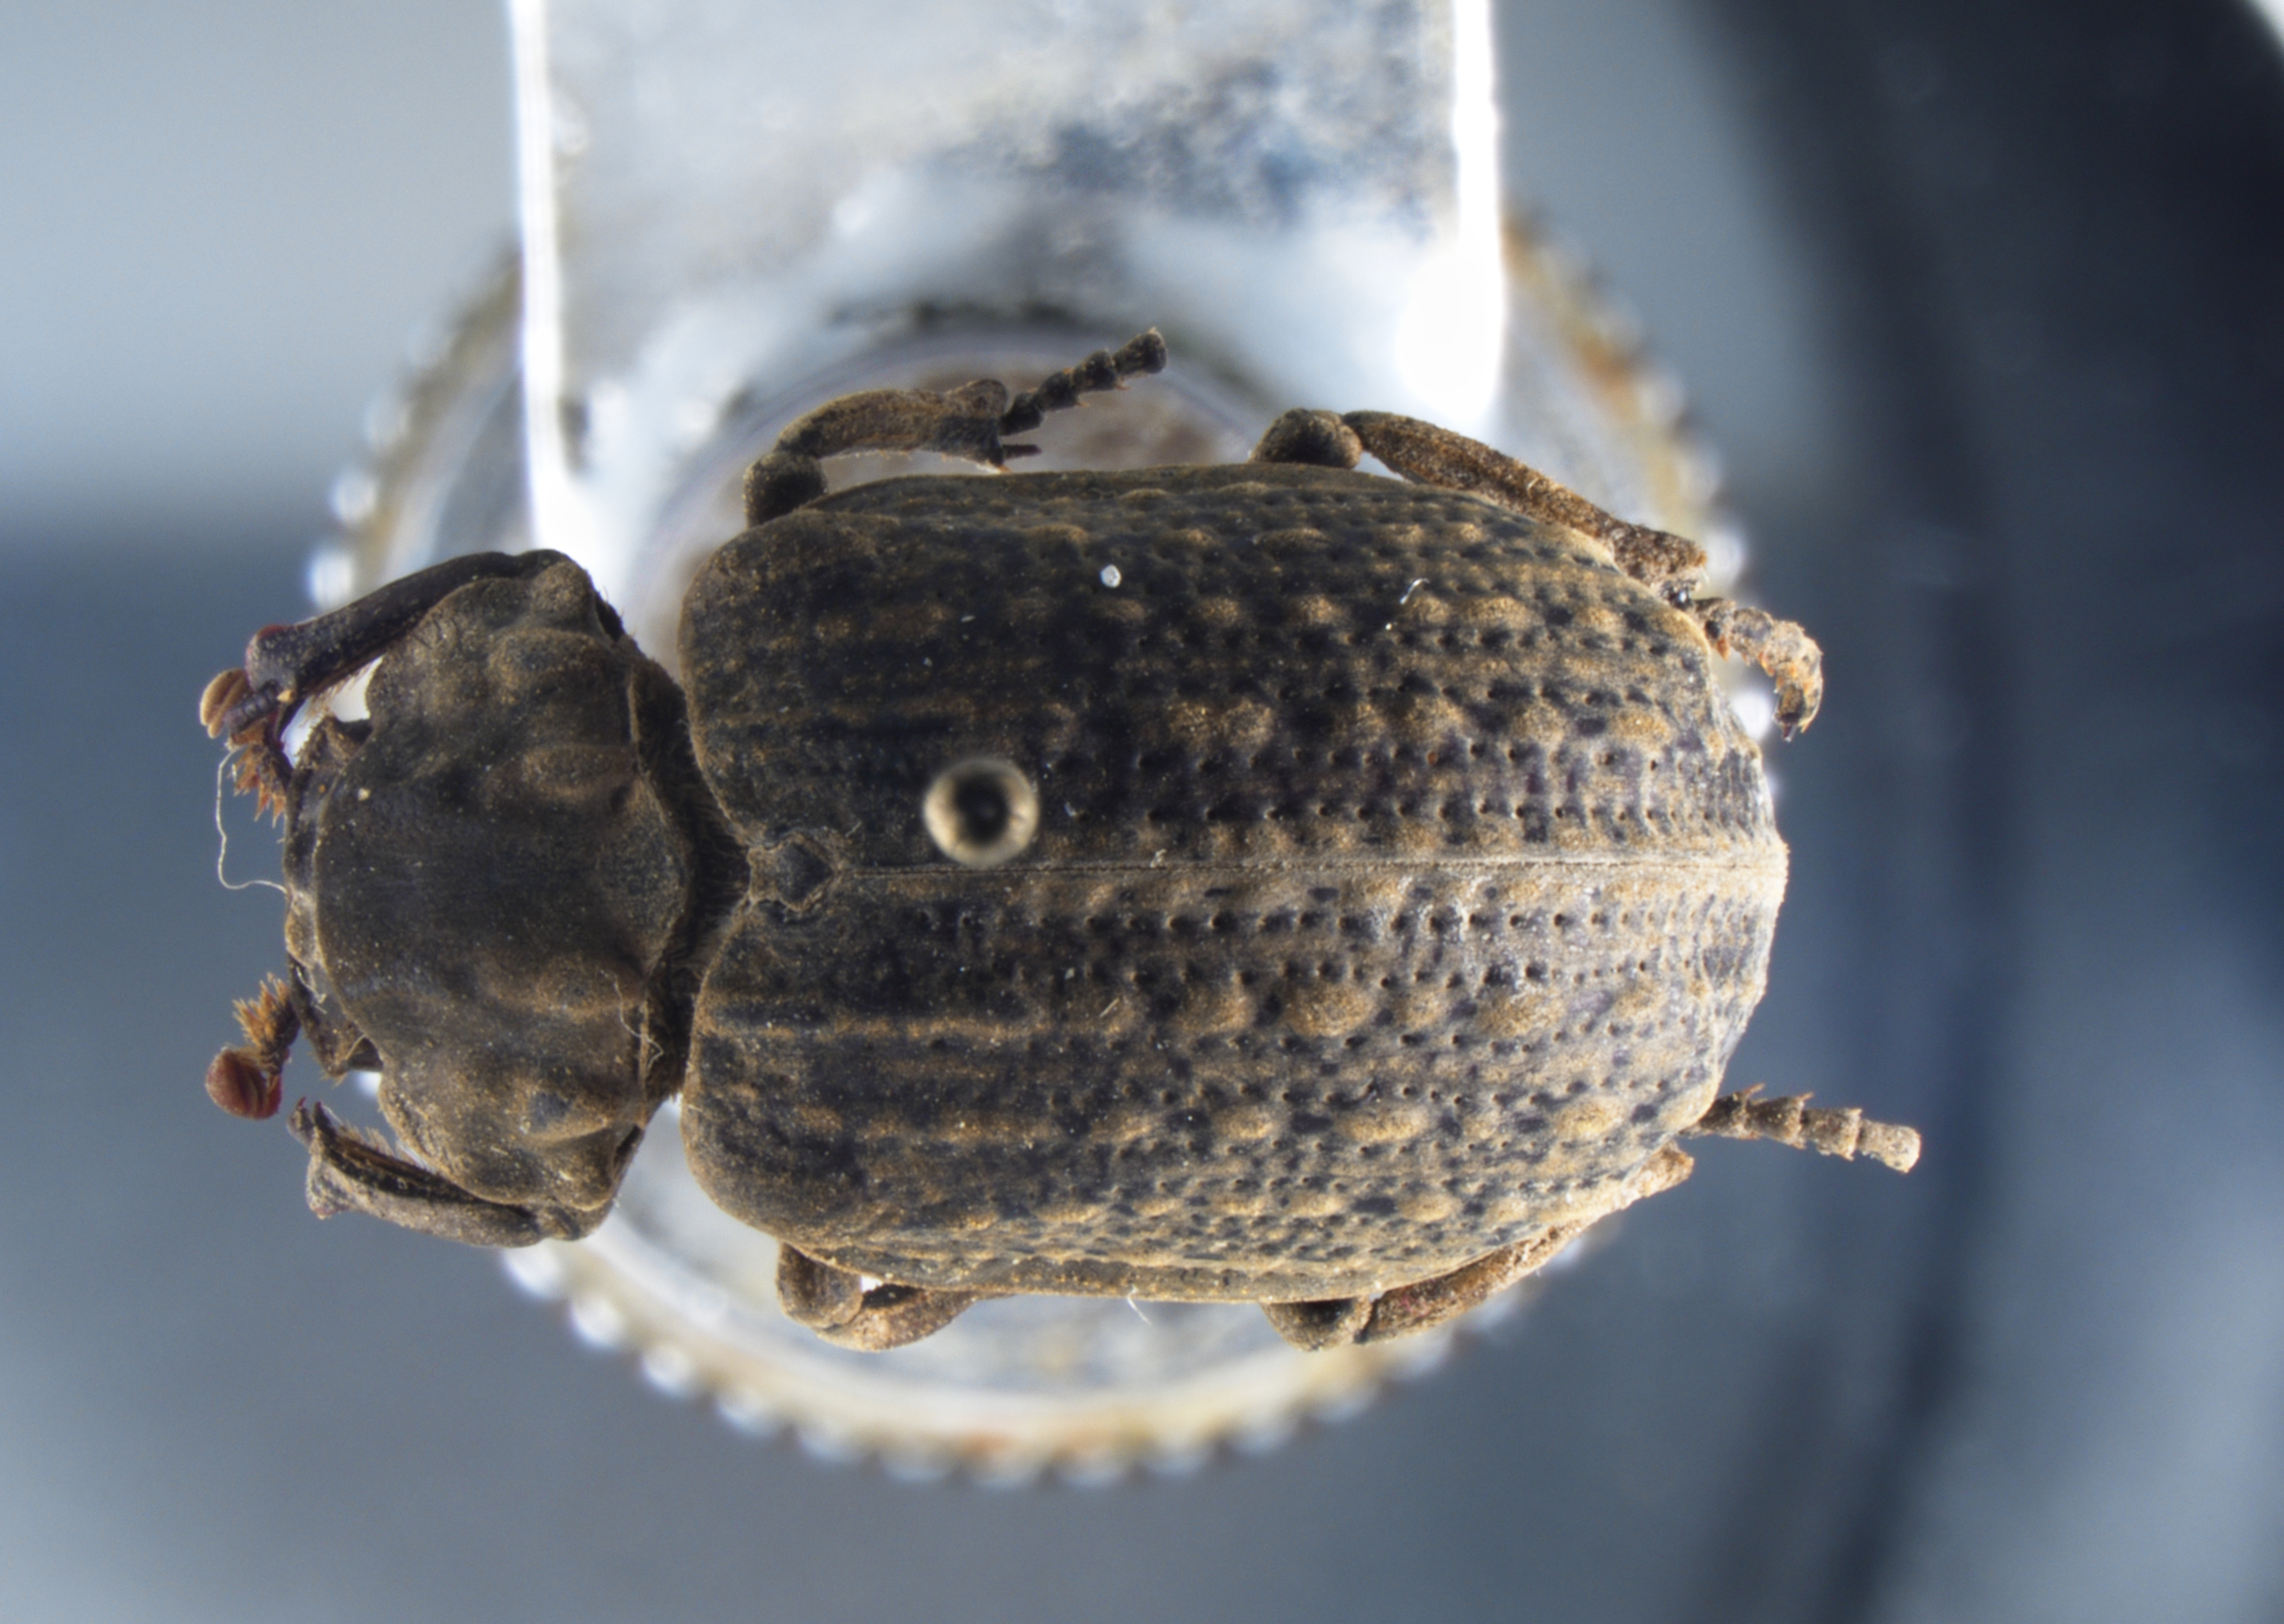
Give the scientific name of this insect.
Trox fulginosus
